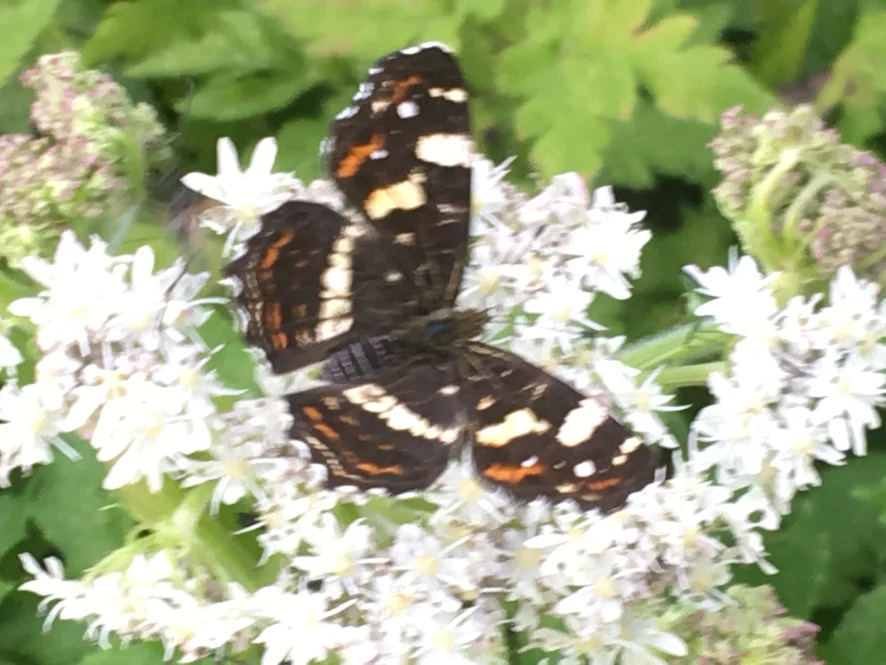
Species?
Araschnia levana
